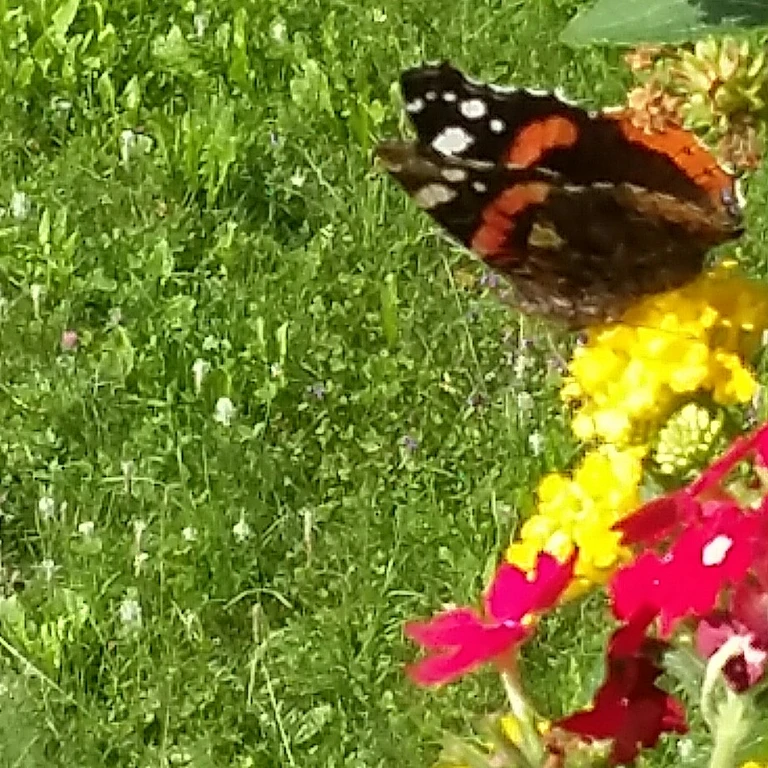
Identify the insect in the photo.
Vanessa atalanta
